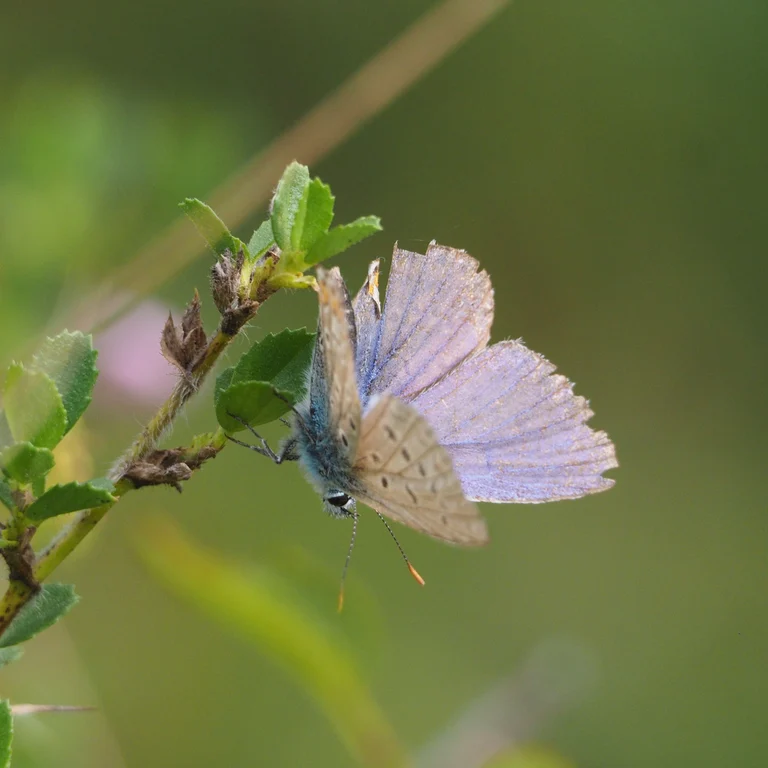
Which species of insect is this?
Polyommatus icarus
